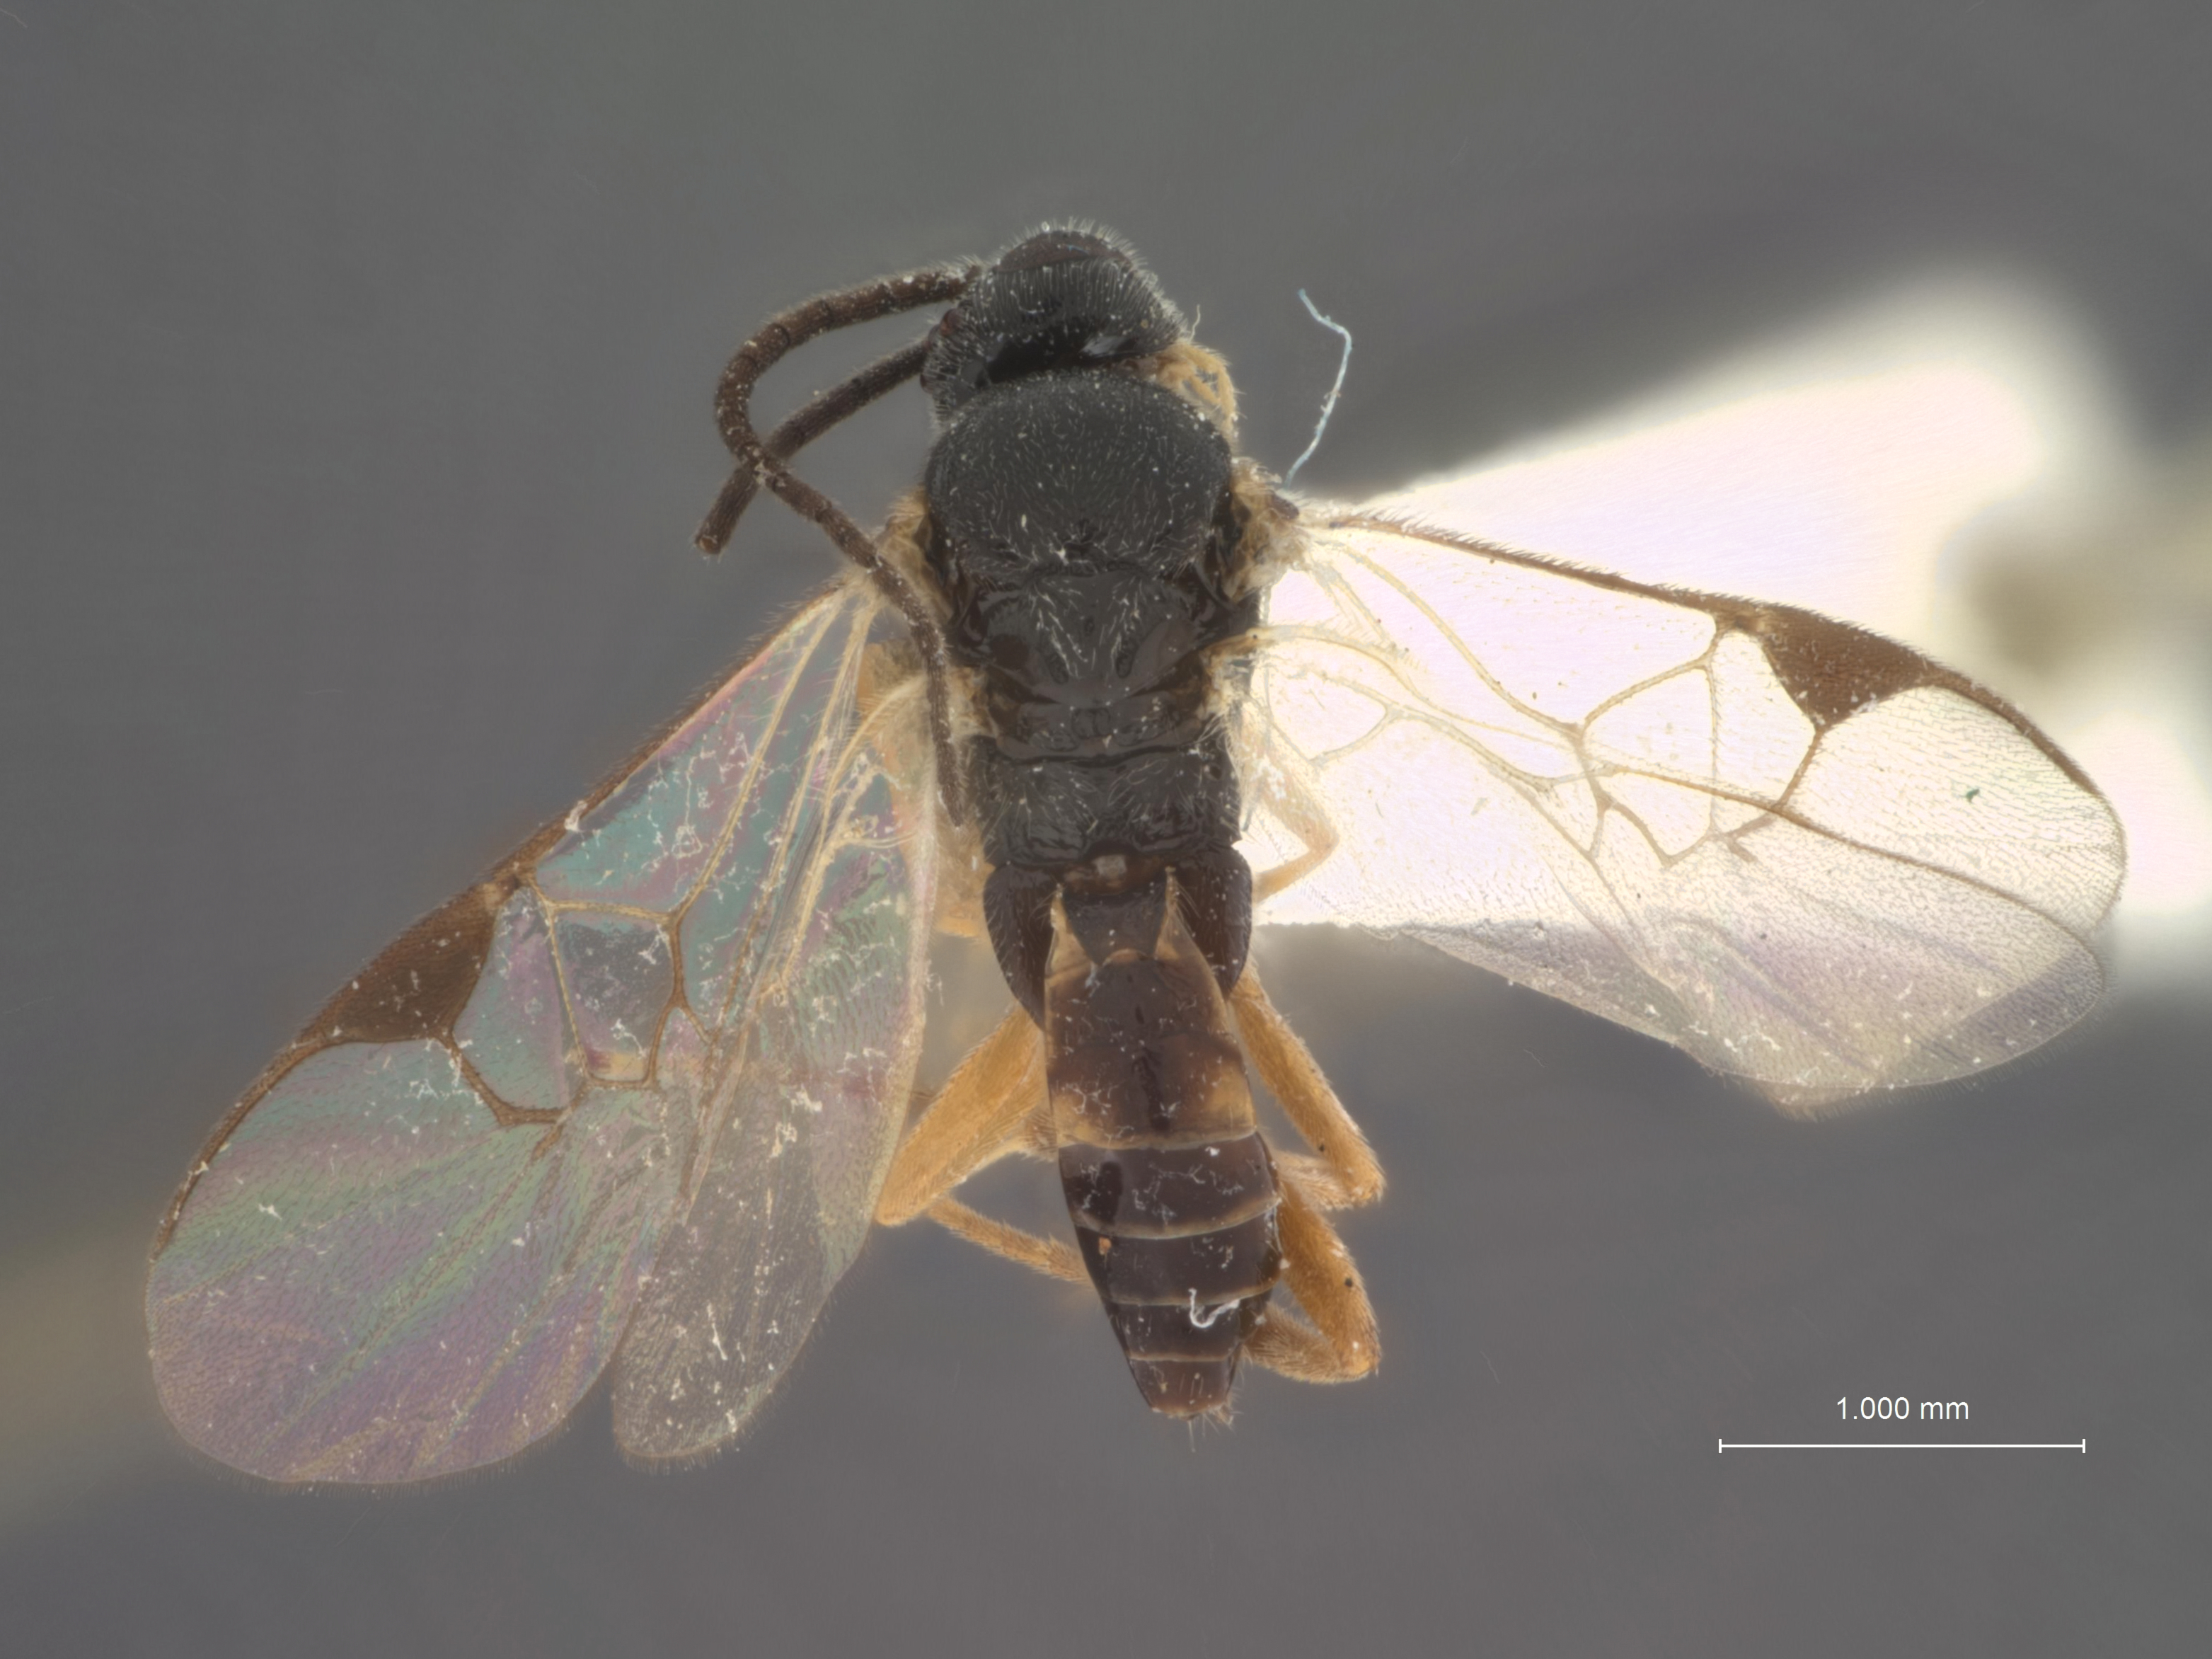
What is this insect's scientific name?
Apanteles africanus
